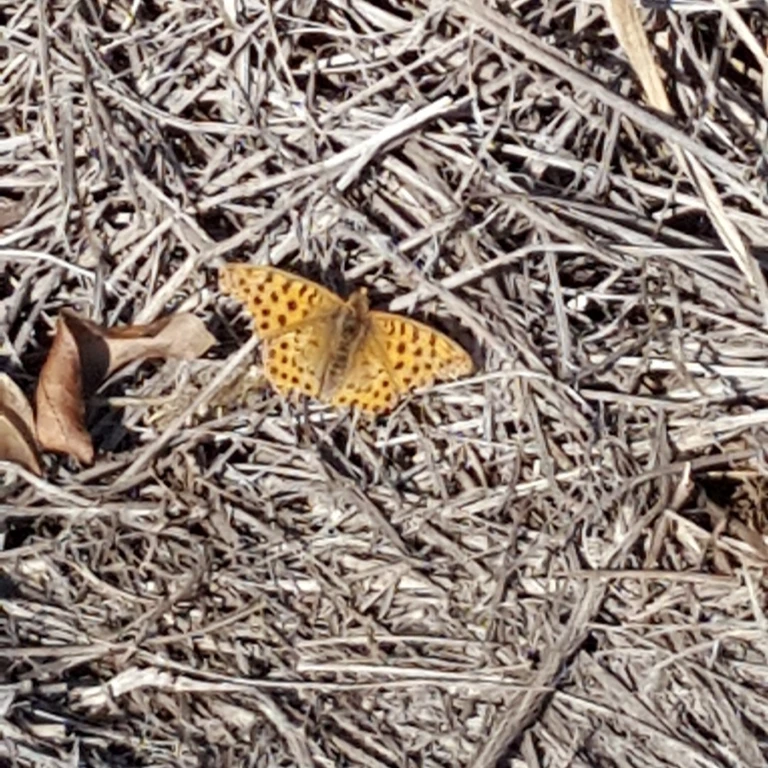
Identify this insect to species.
Issoria lathonia
